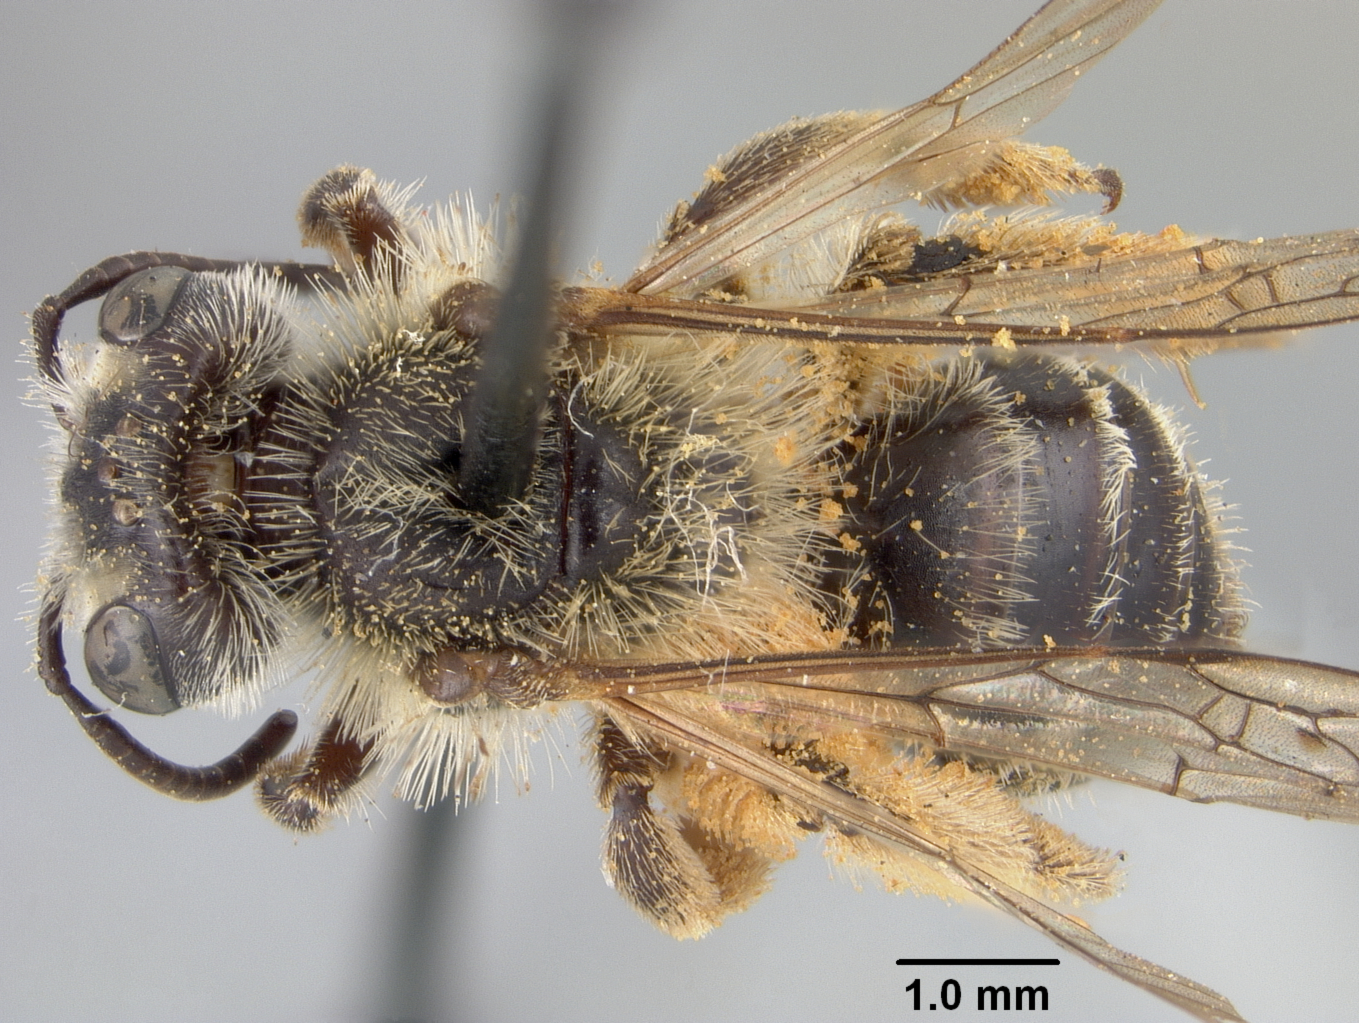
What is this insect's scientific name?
Andrena recta
